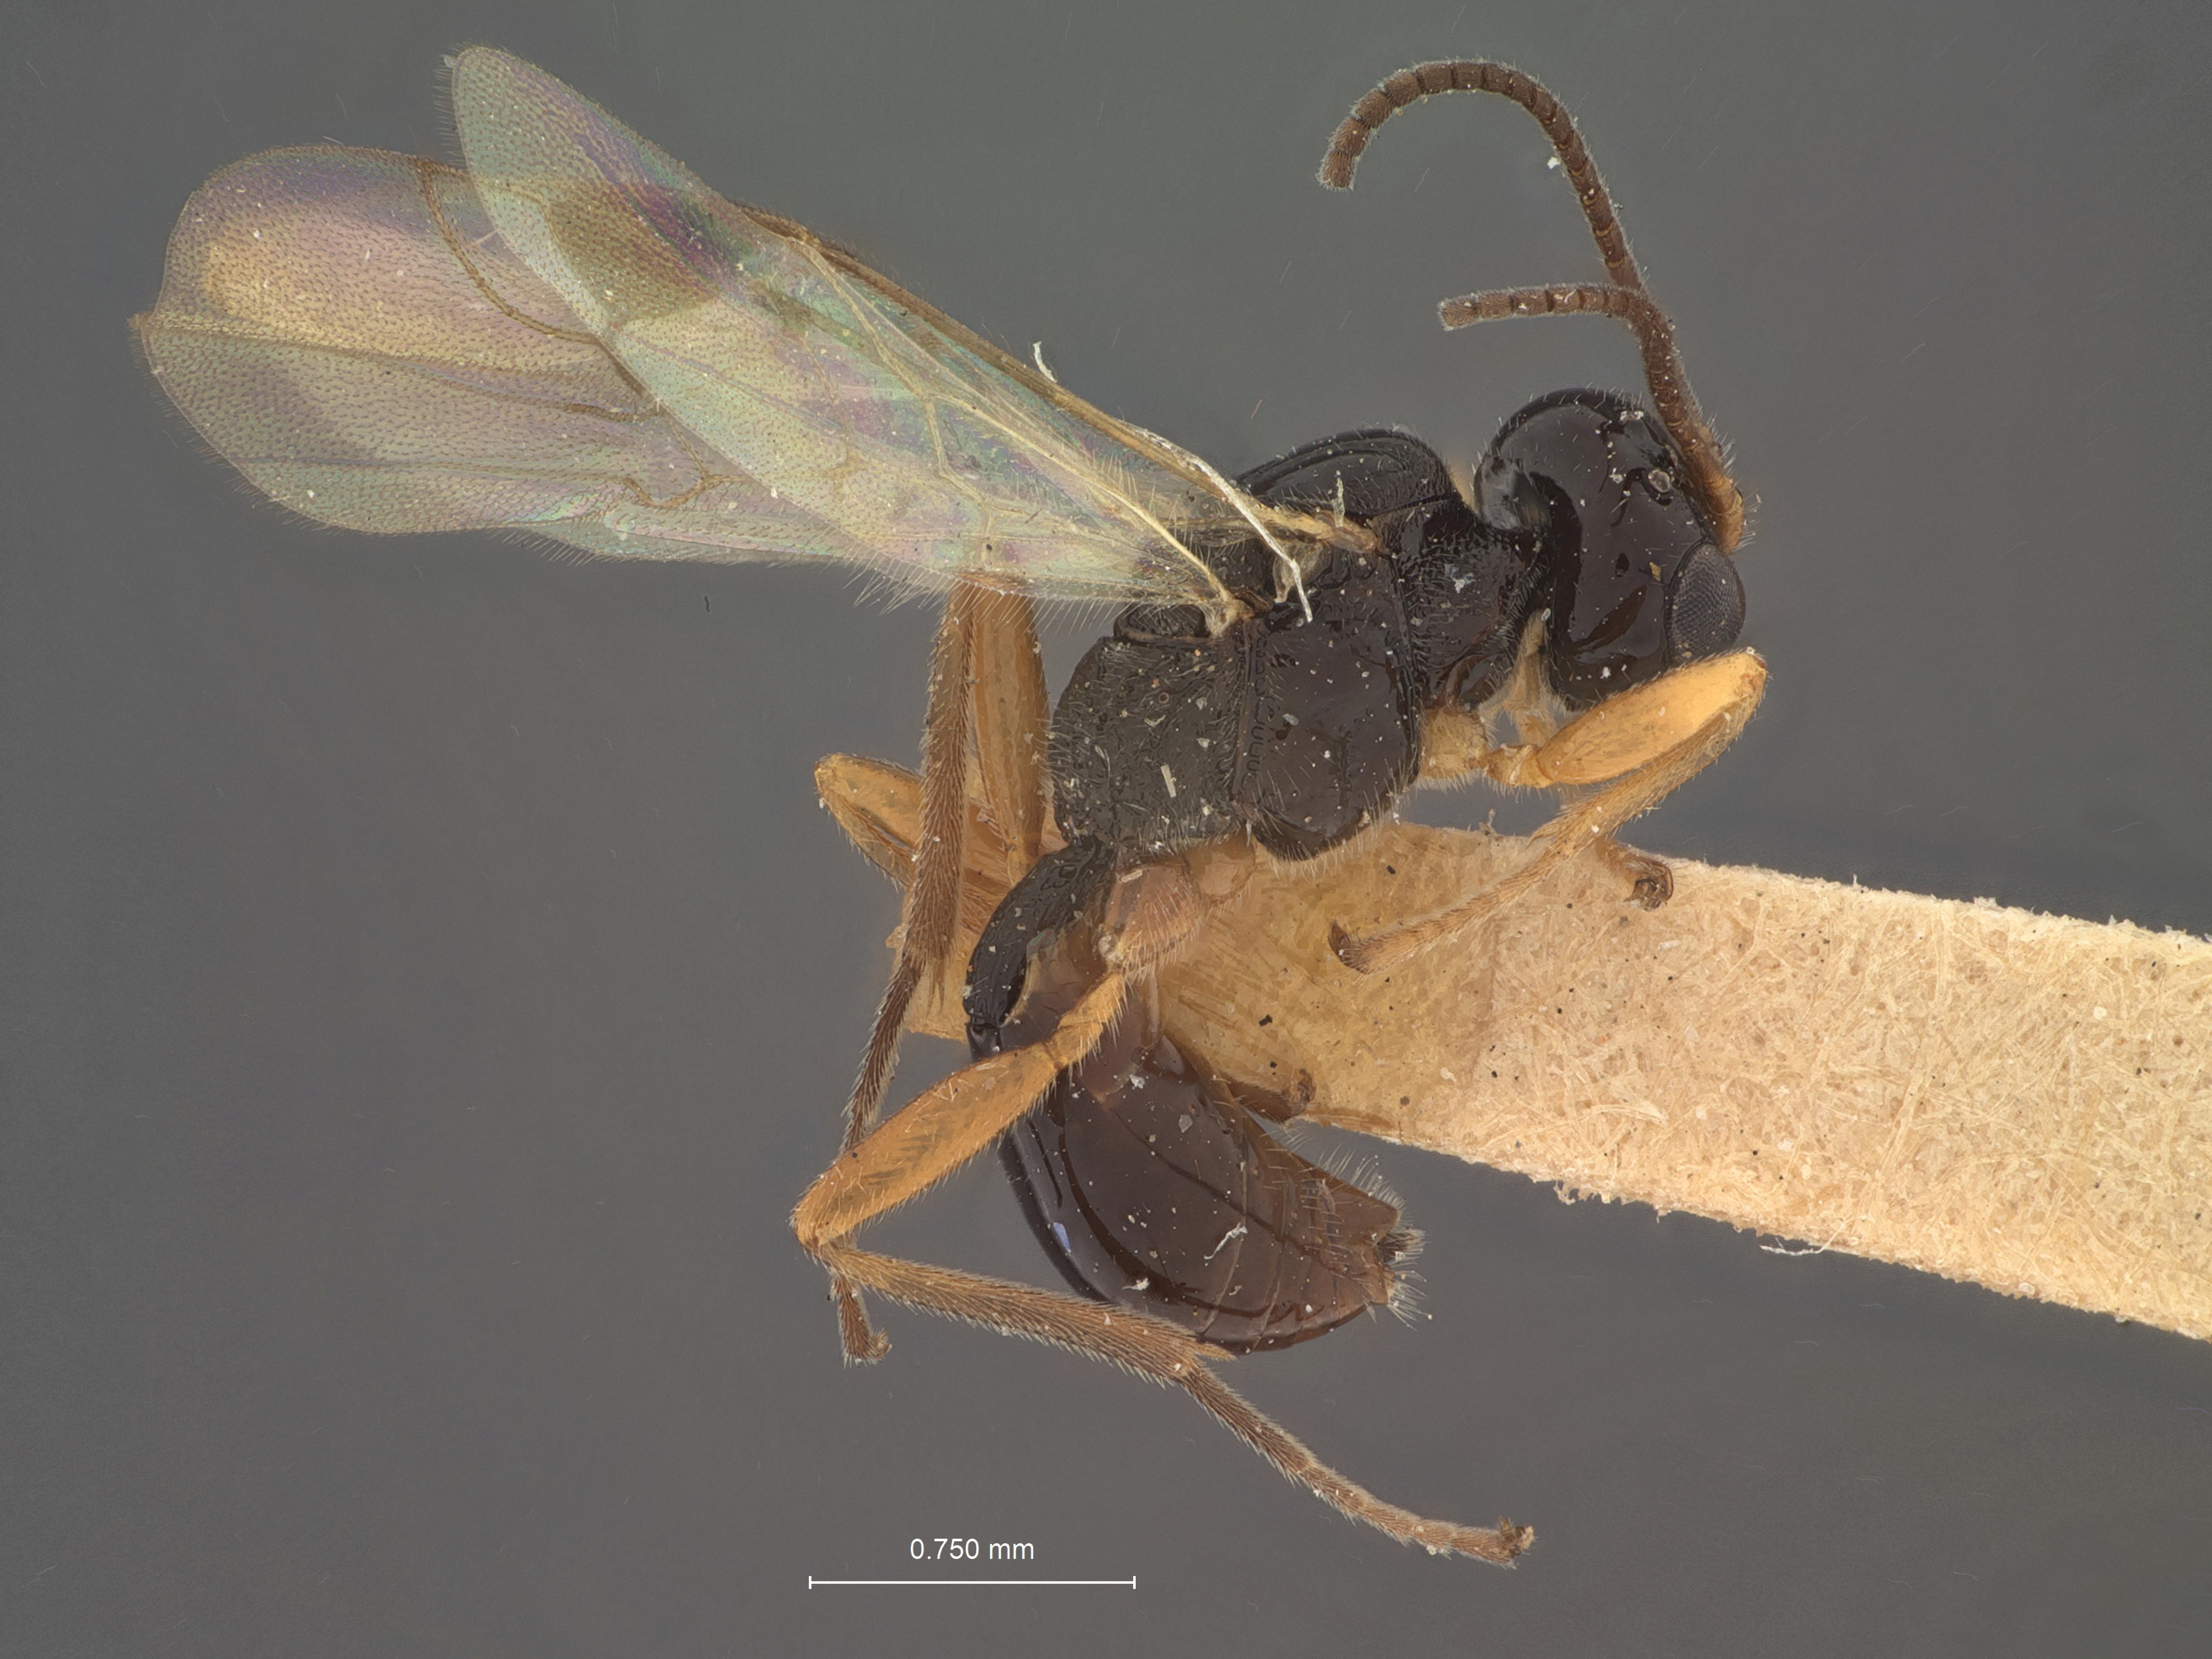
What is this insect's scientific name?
Euphorus levirons
